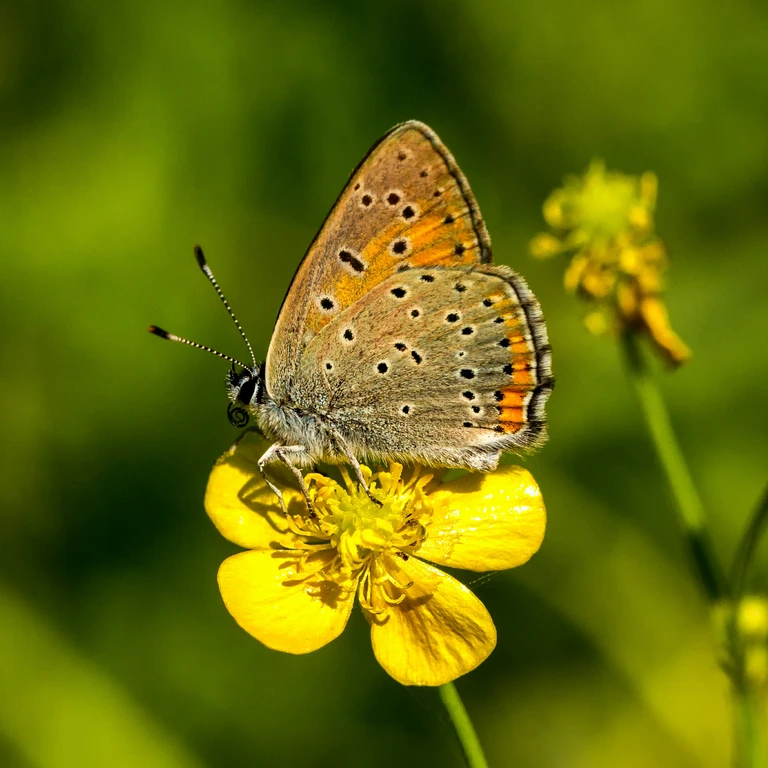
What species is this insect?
Lycaena hippothoe (also Palaeochrysophanus hippothoe)
